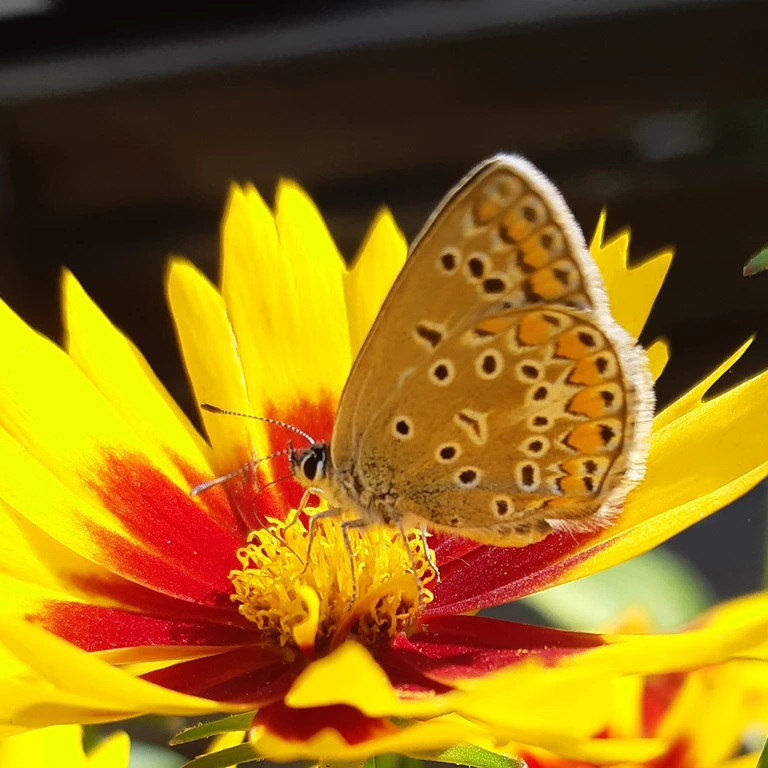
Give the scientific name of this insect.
Polyommatus icarus
